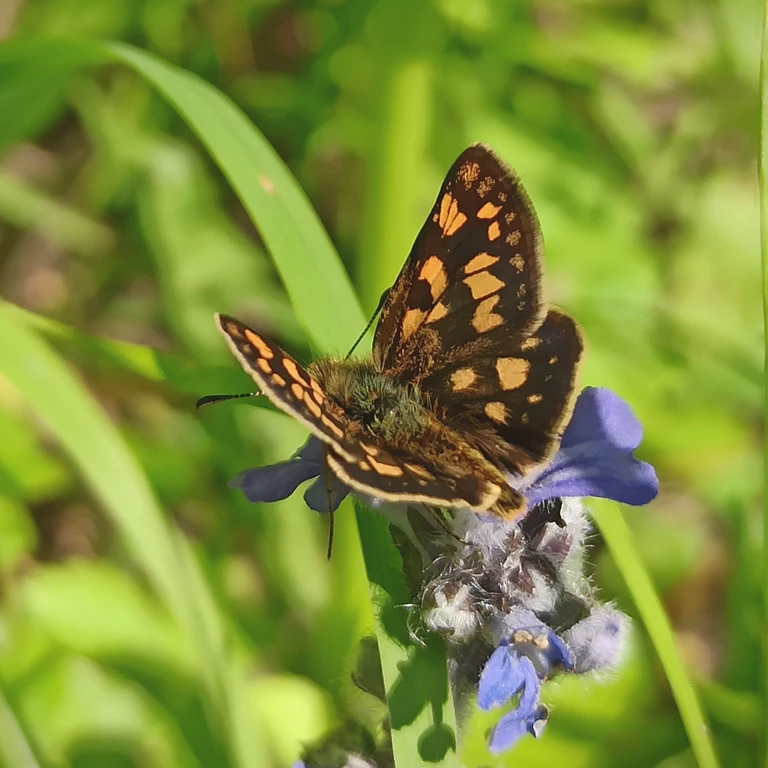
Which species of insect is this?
Carterocephalus palaemon
